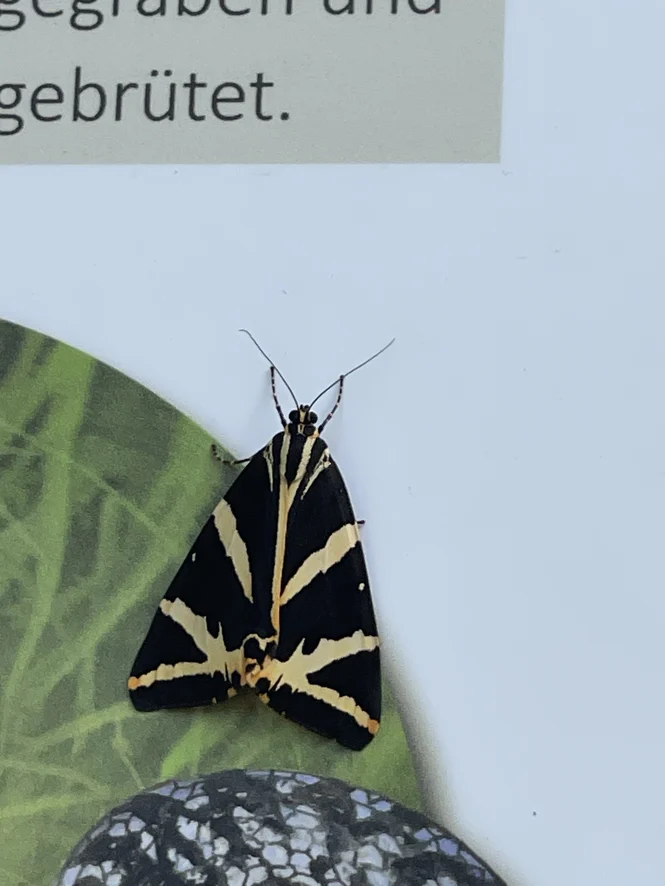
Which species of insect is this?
Euplagia quadripunctaria
